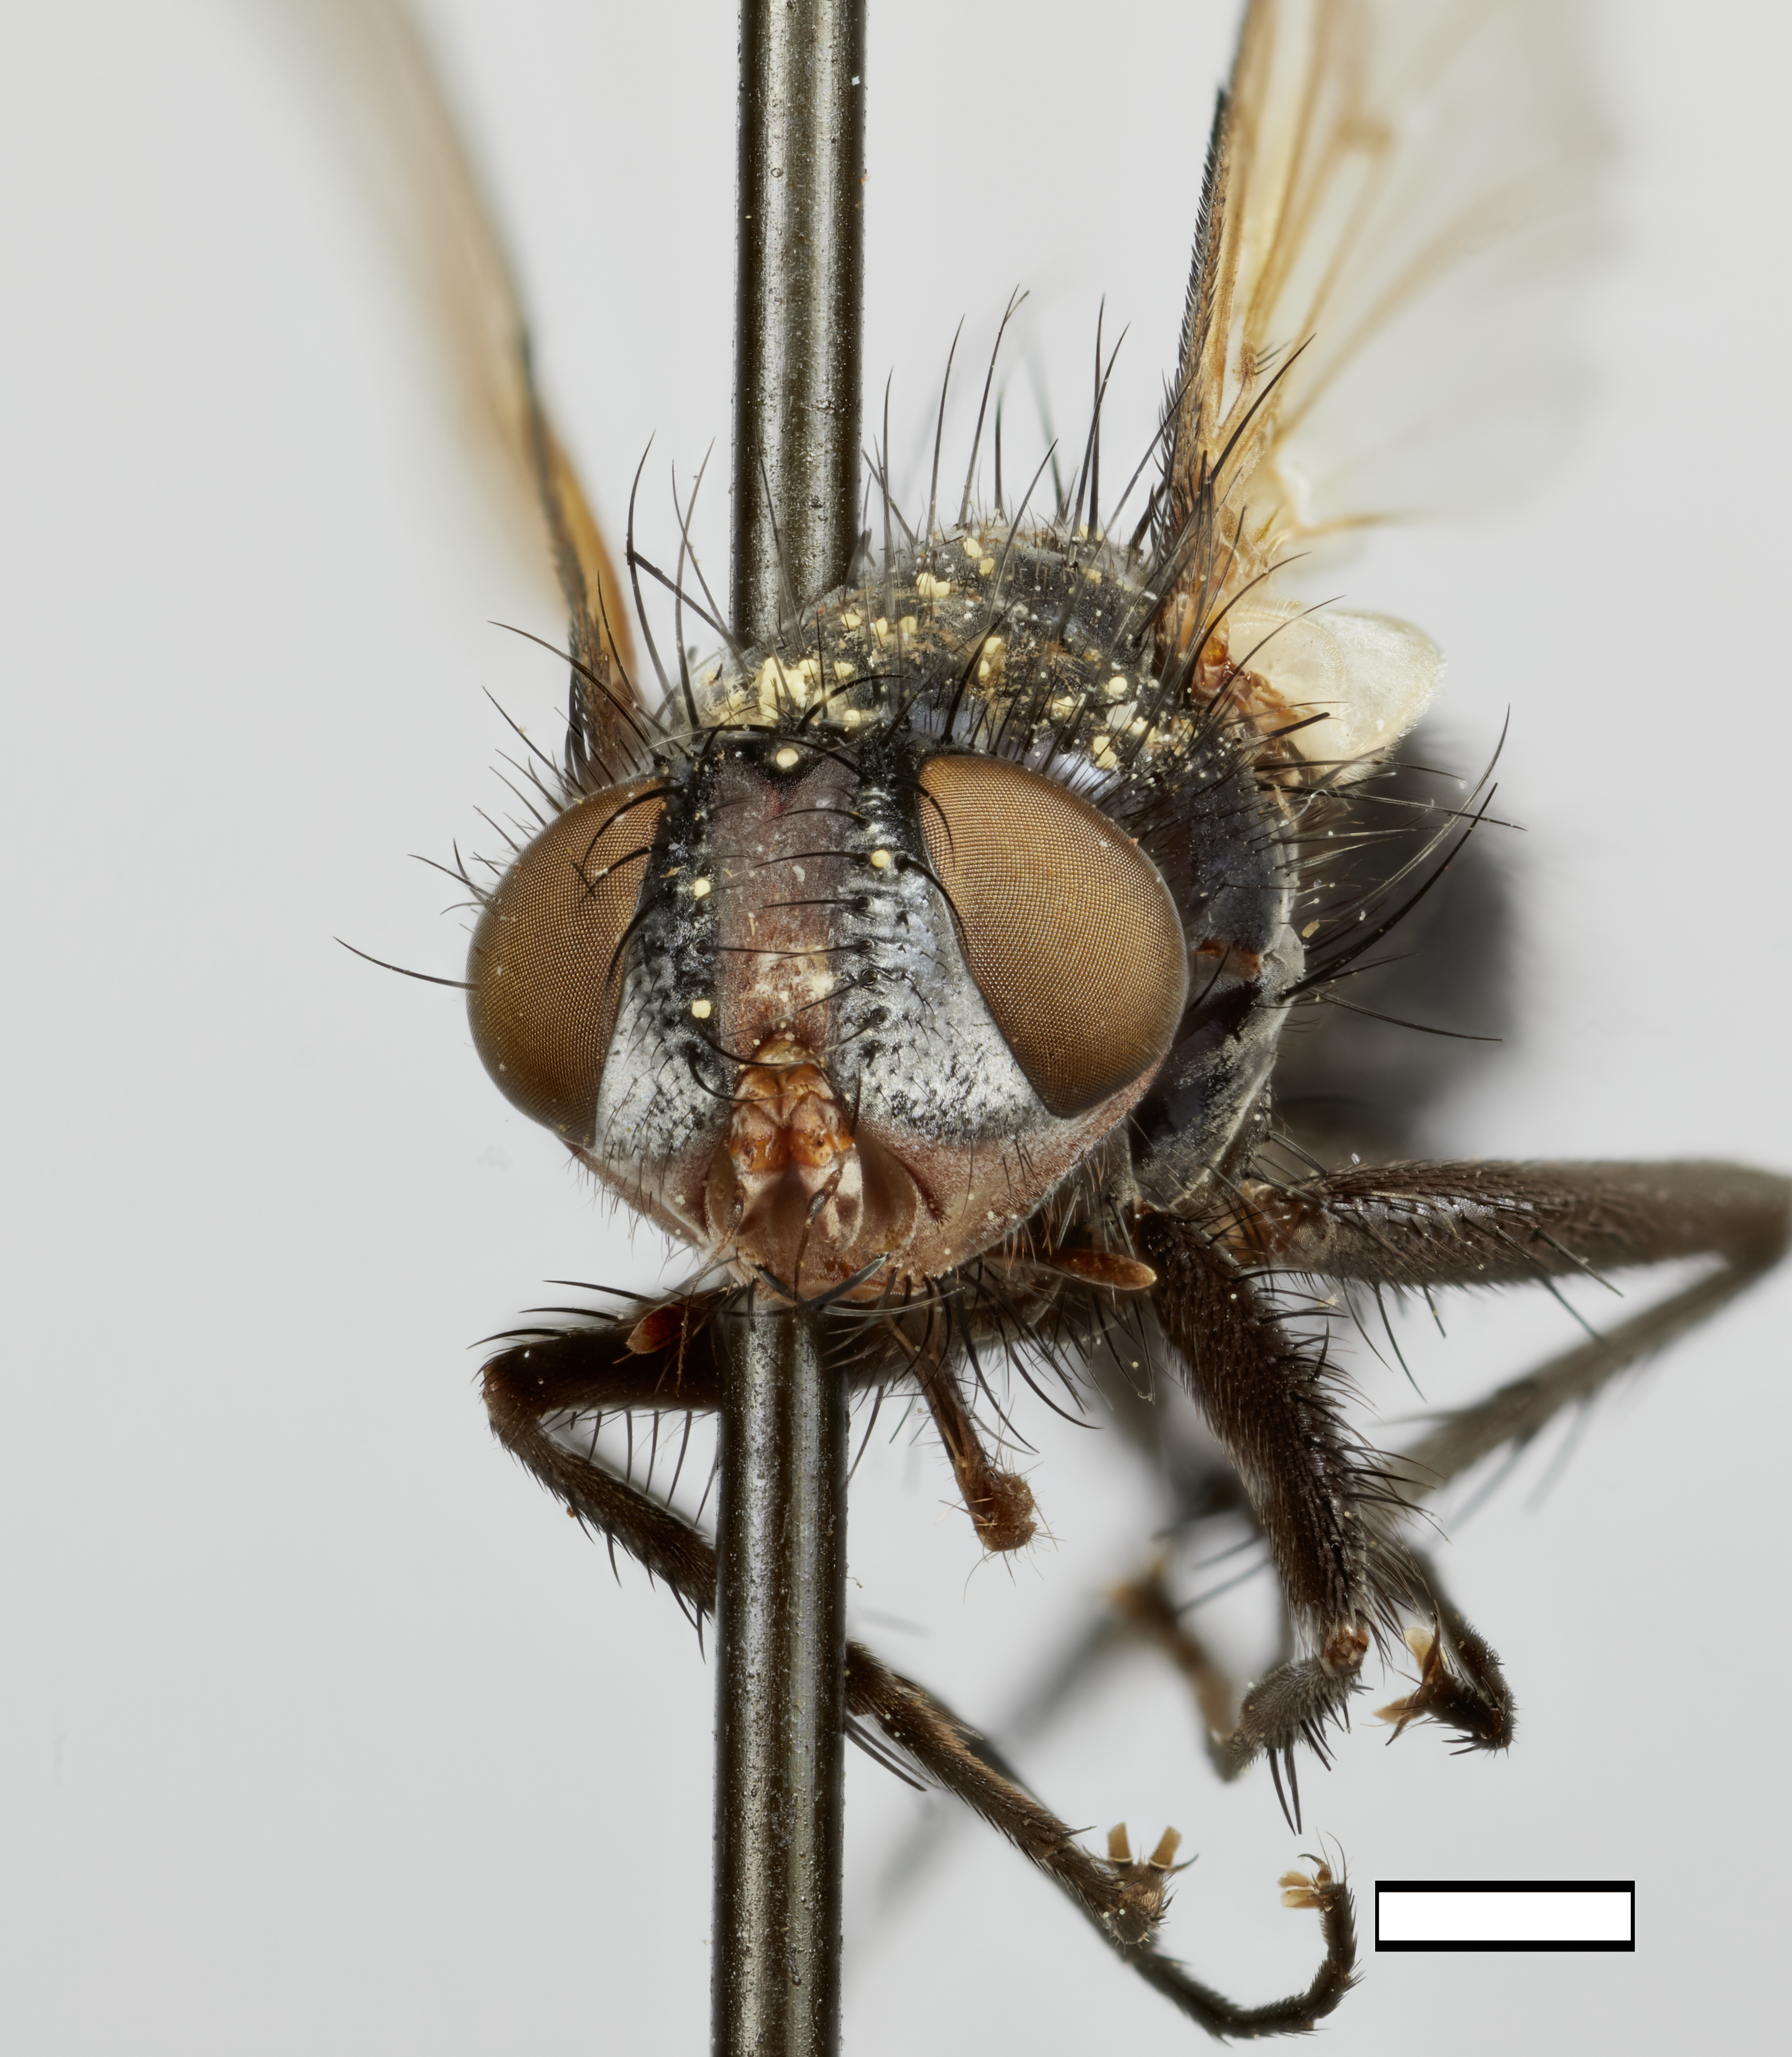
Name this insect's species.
Megaeuloewia morinioides
